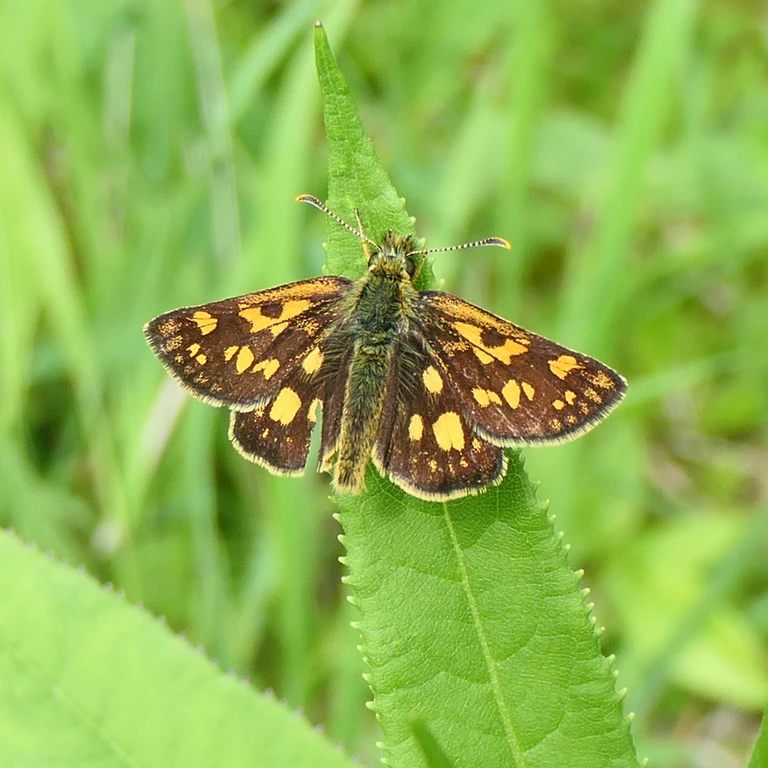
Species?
Carterocephalus palaemon
